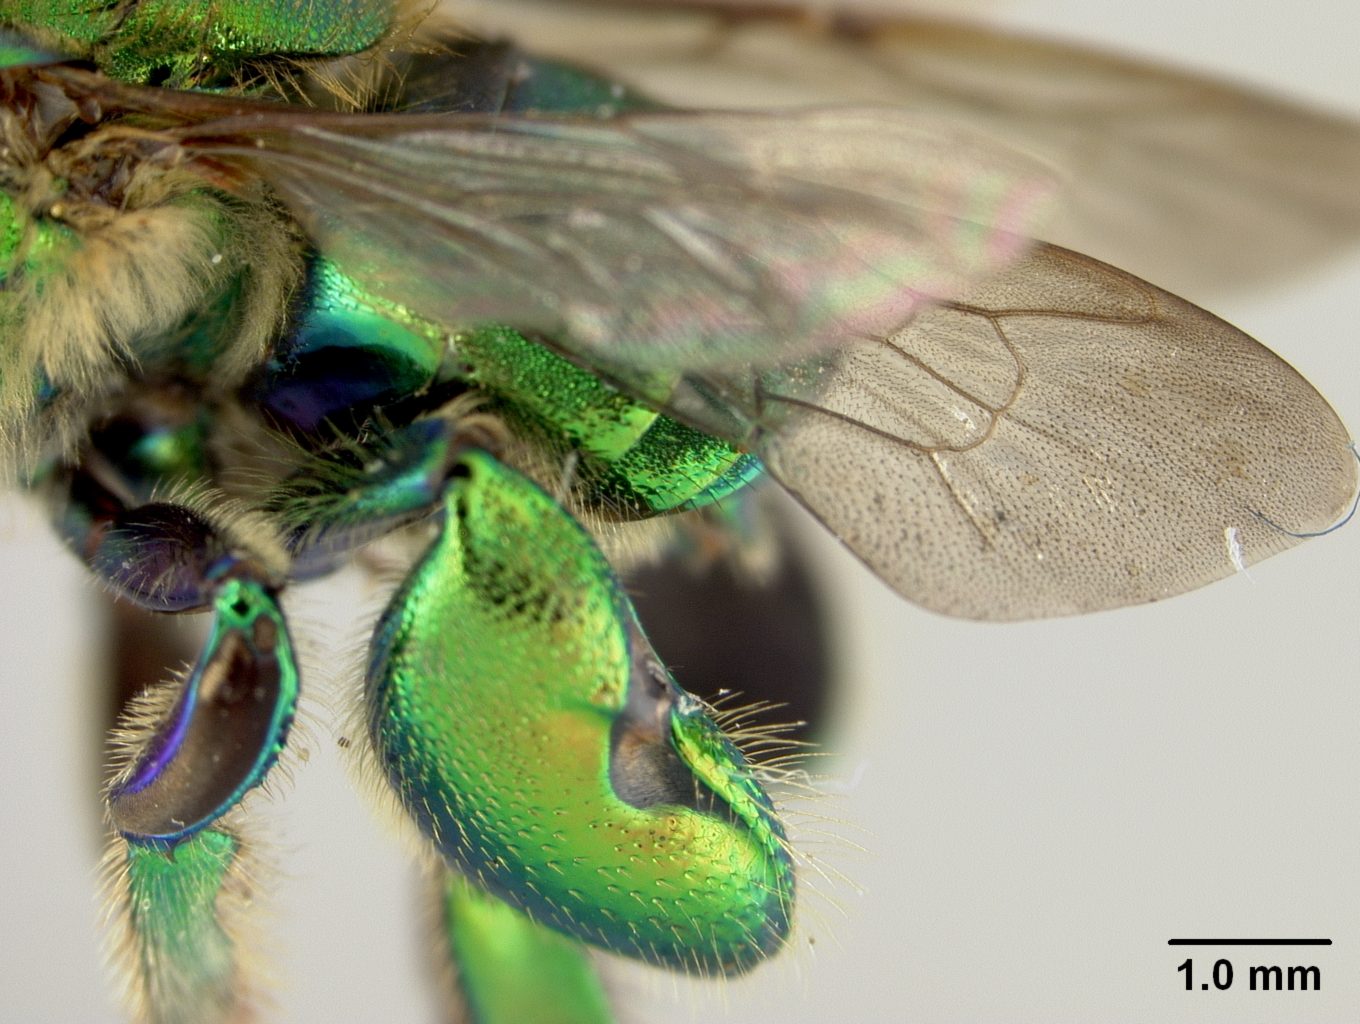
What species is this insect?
Euglossa gibbosa
